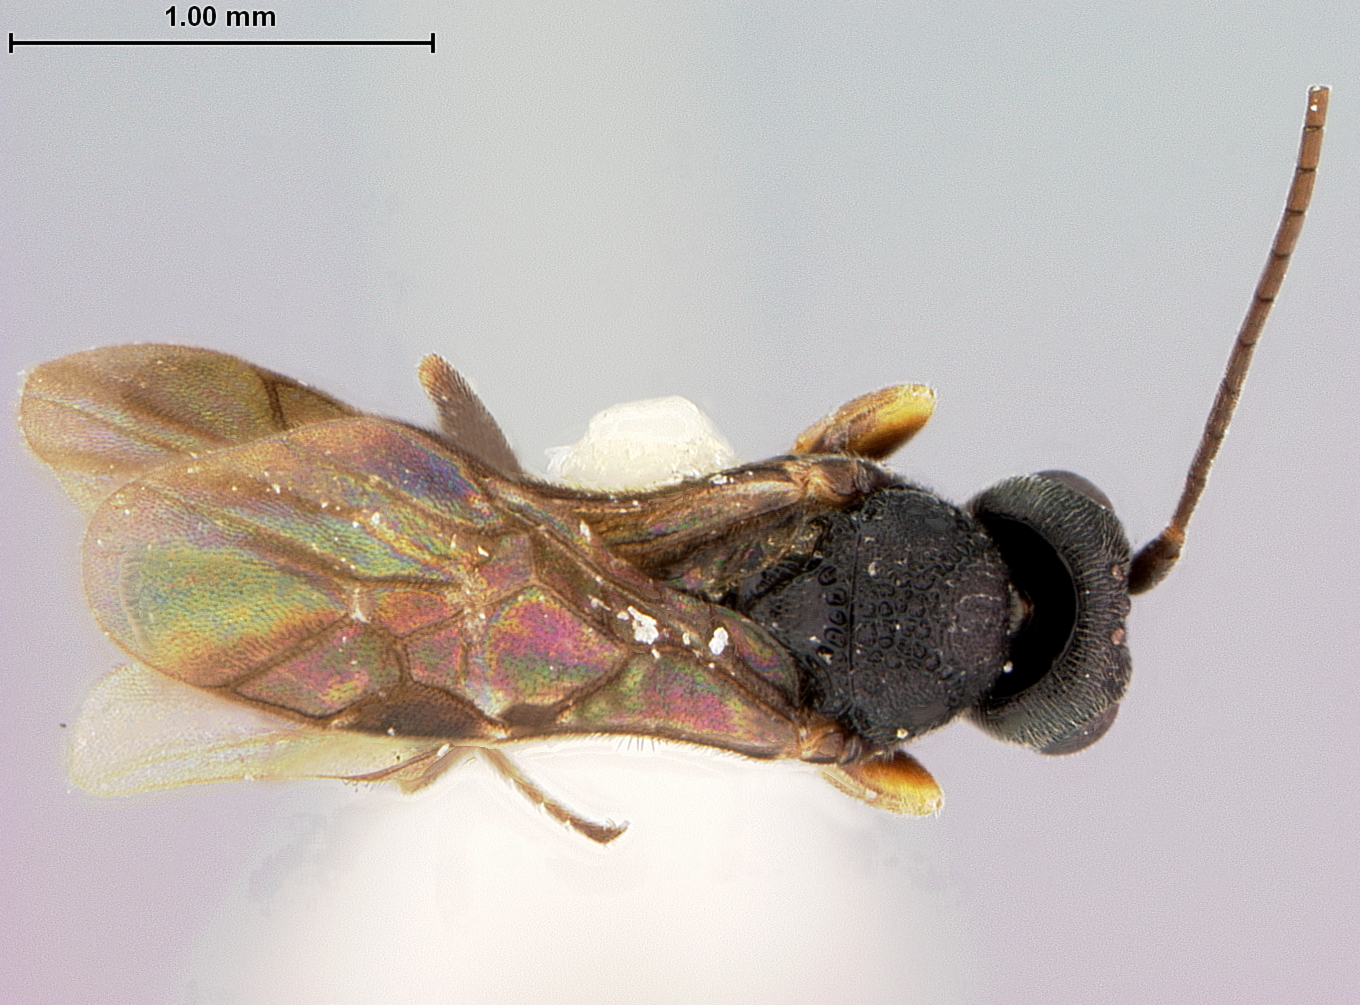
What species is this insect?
Chelonus fuscipennis
